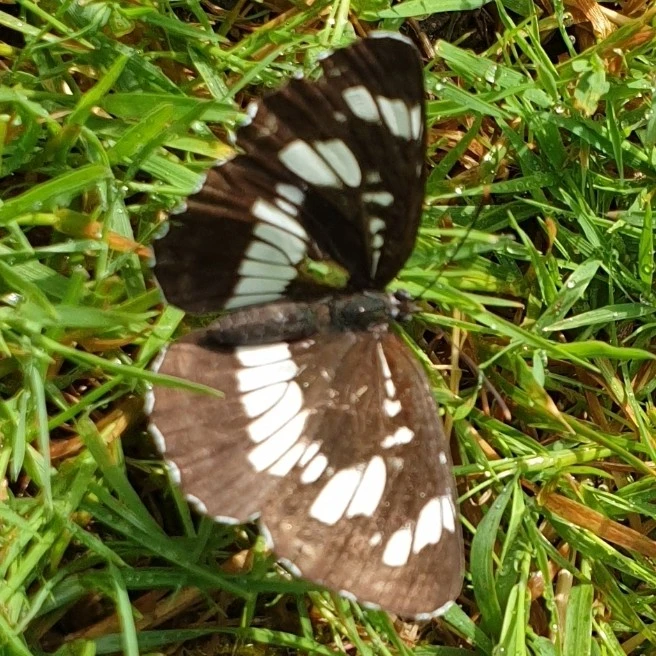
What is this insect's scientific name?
Neptis rivularis
